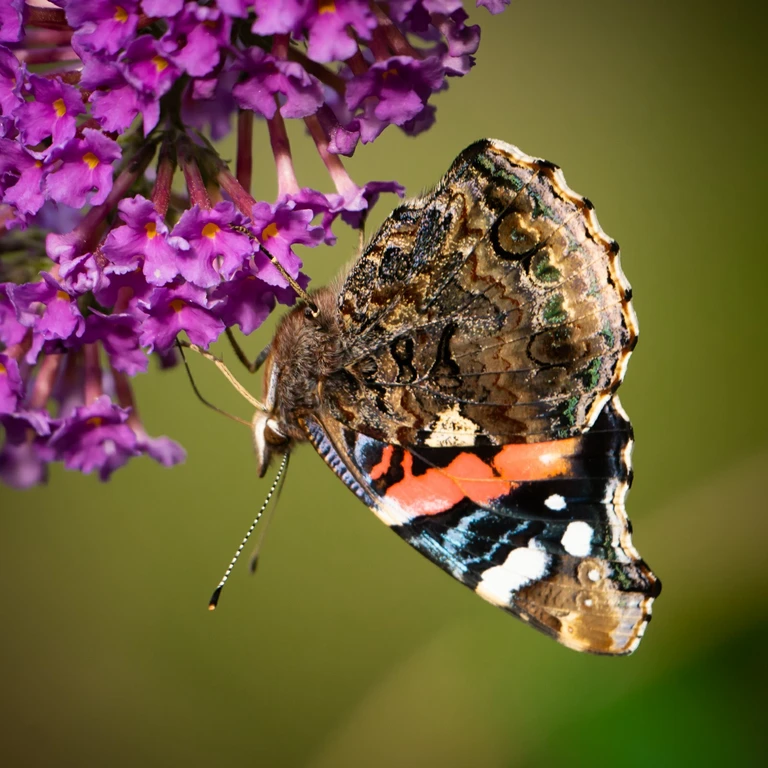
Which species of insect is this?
Vanessa atalanta
